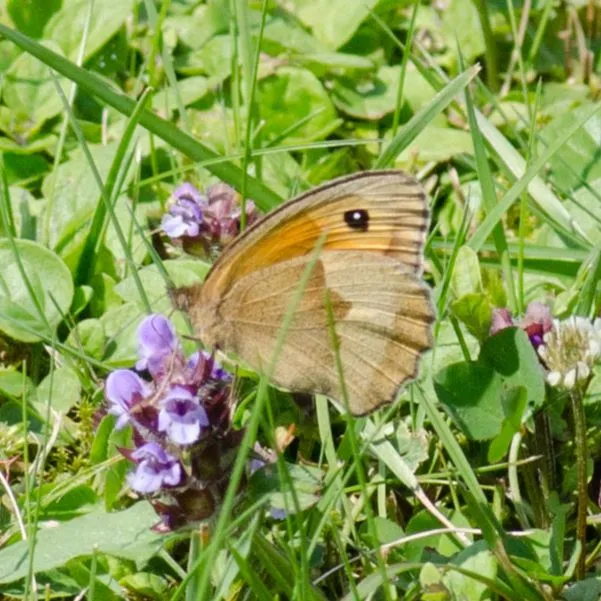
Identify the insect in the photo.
Maniola jurtina
